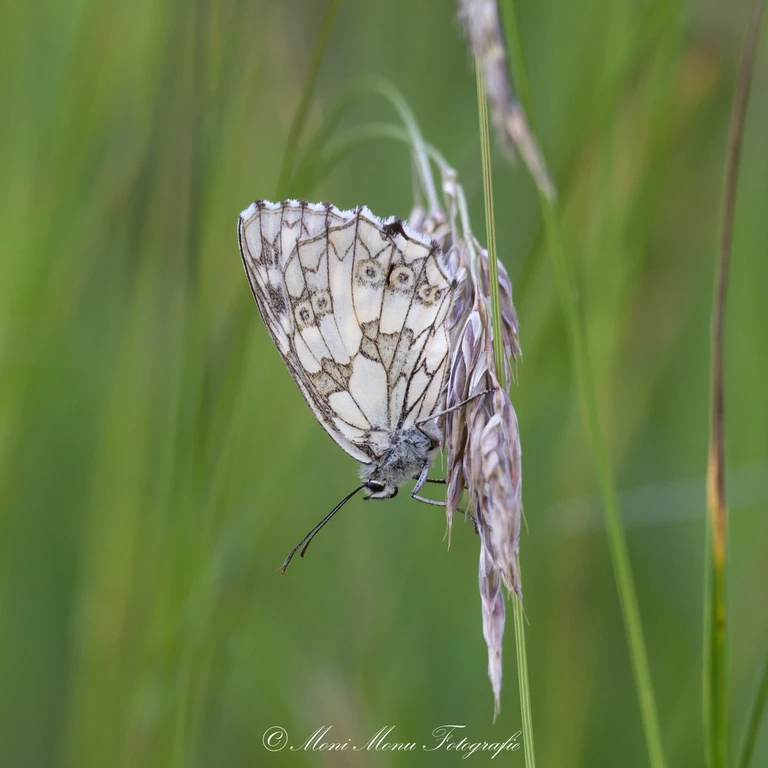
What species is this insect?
Melanargia galathea
